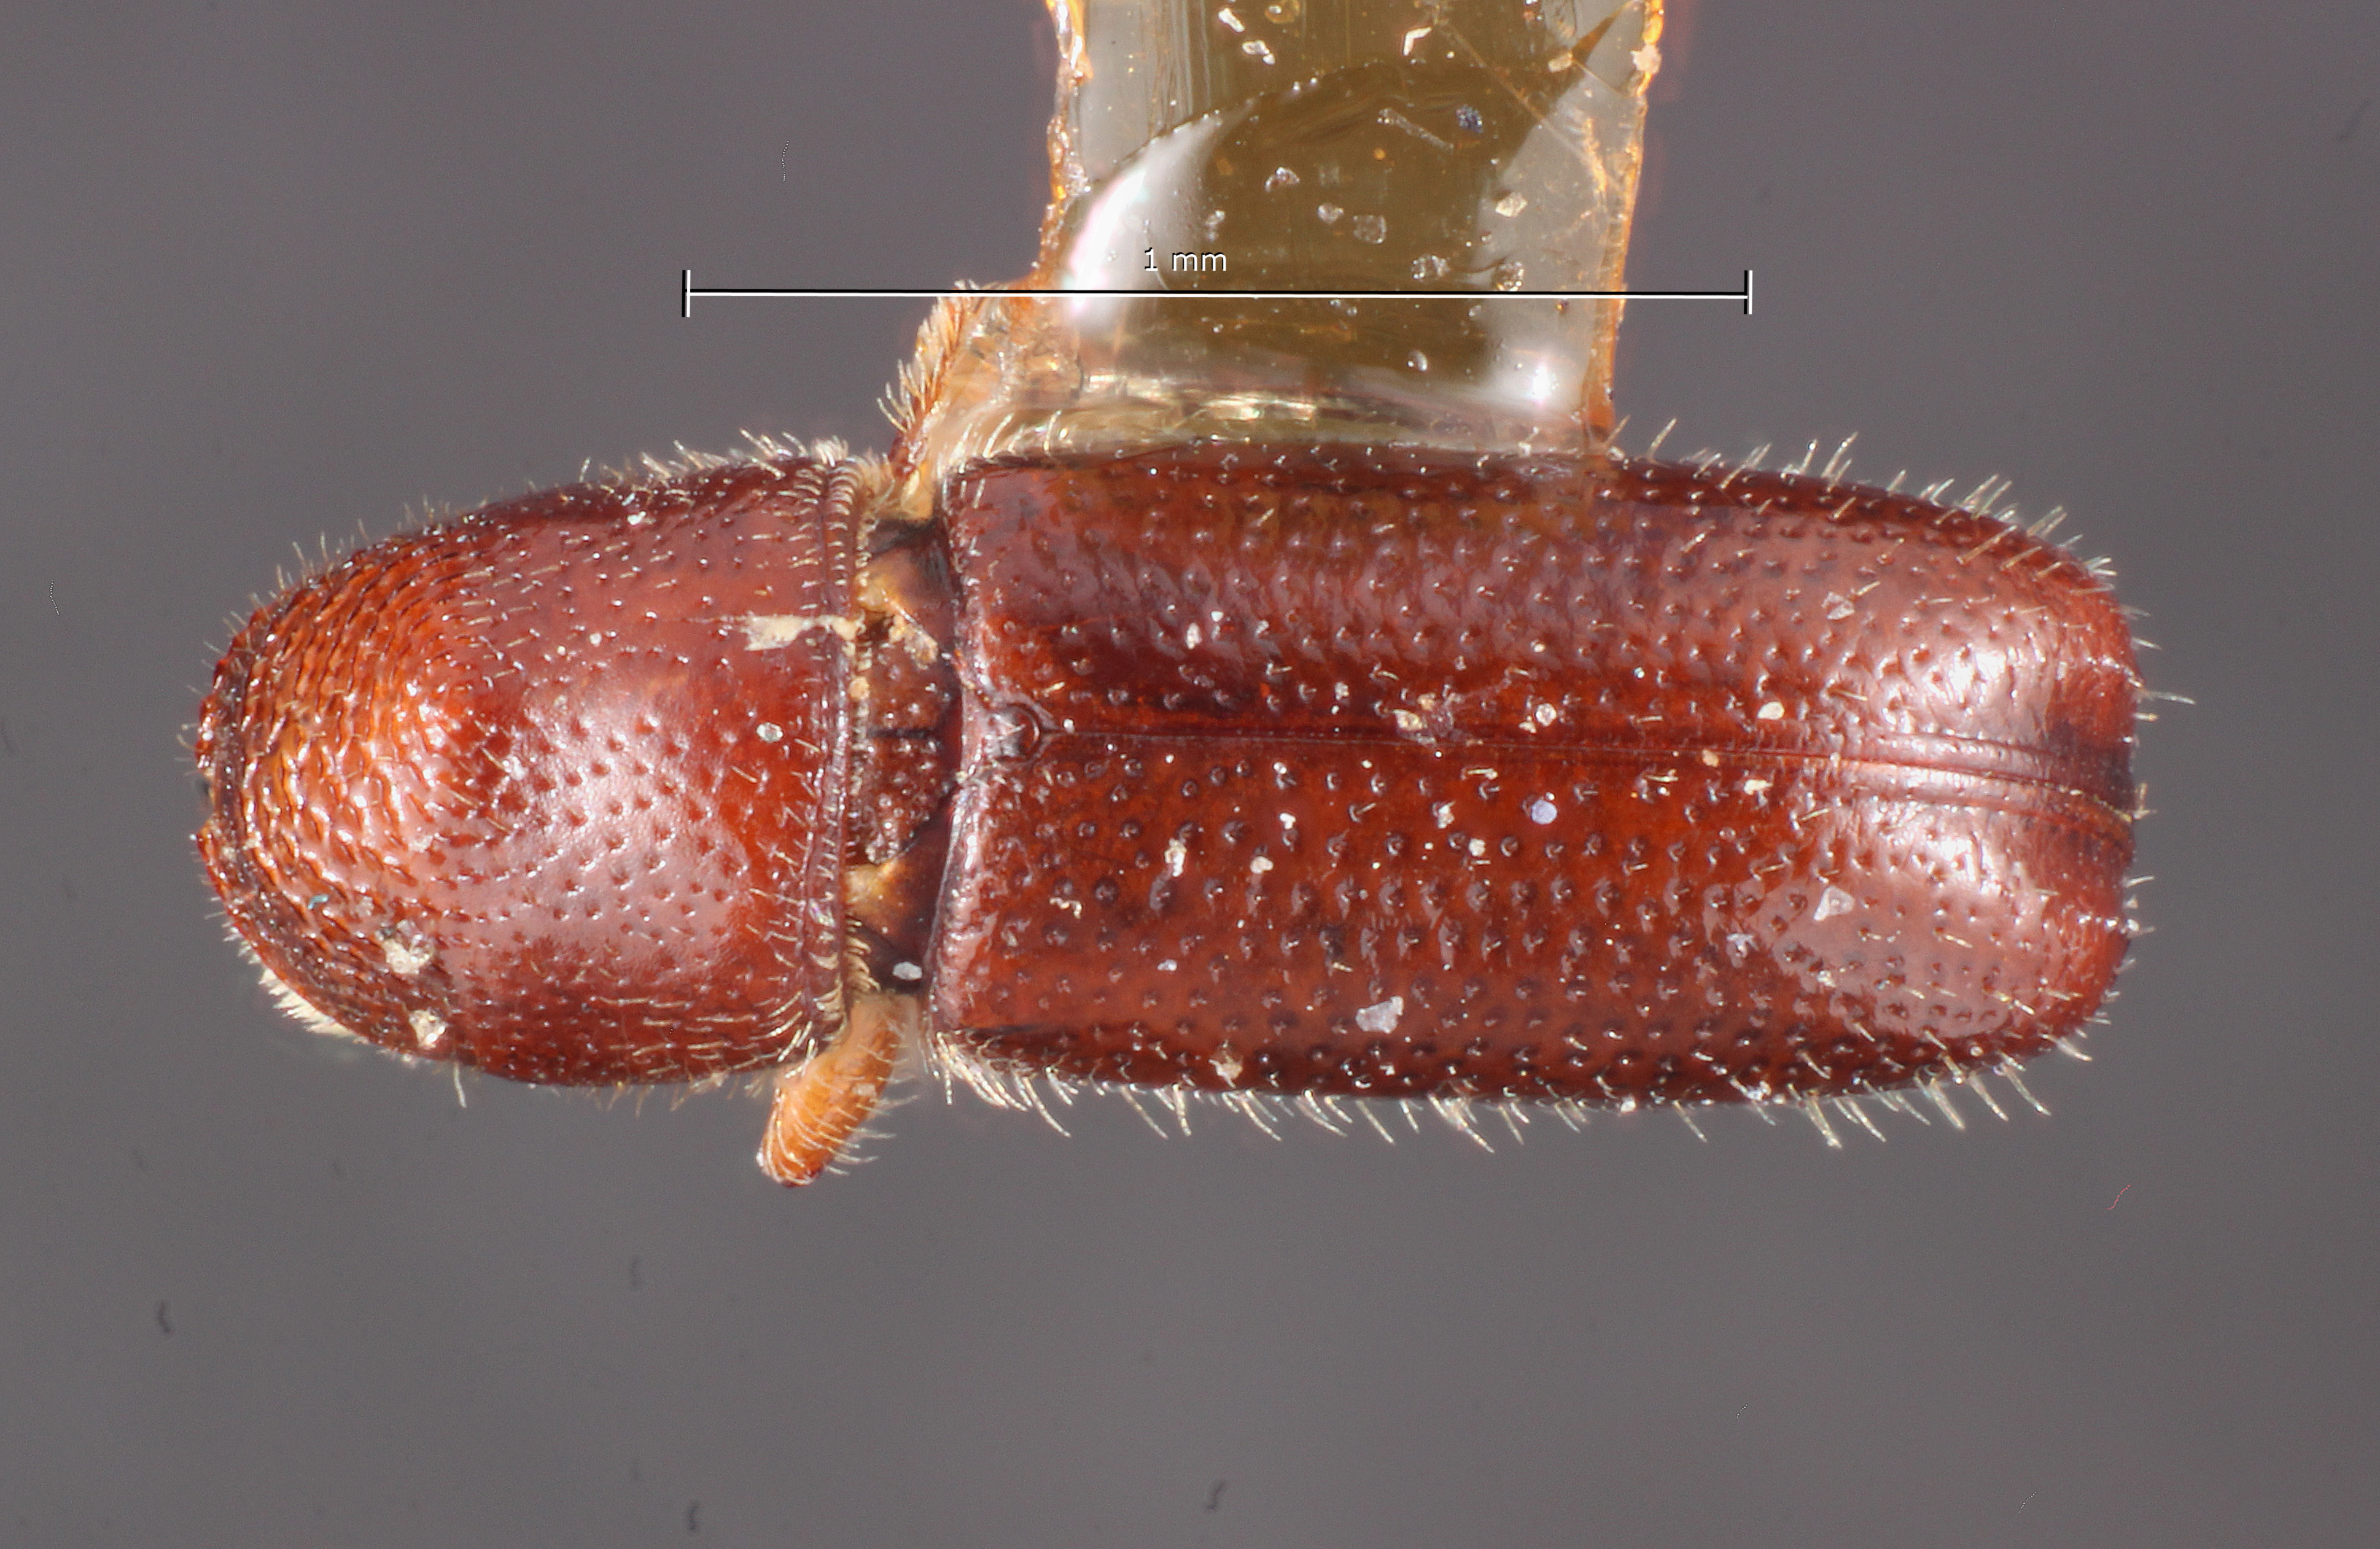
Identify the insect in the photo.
Pityophthorus briscoei
